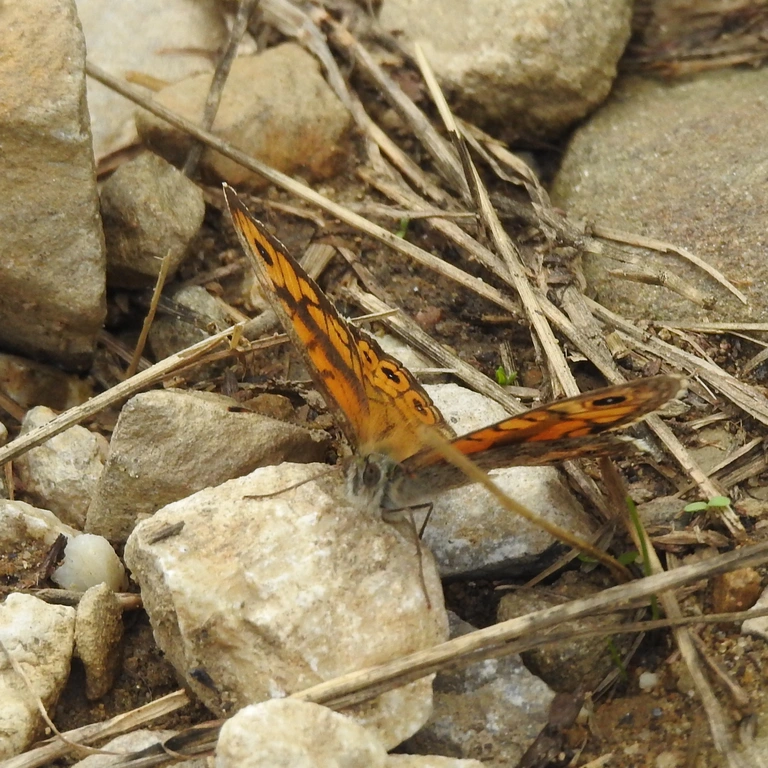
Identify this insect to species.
Lasiommata megera (also Pararge megera)
